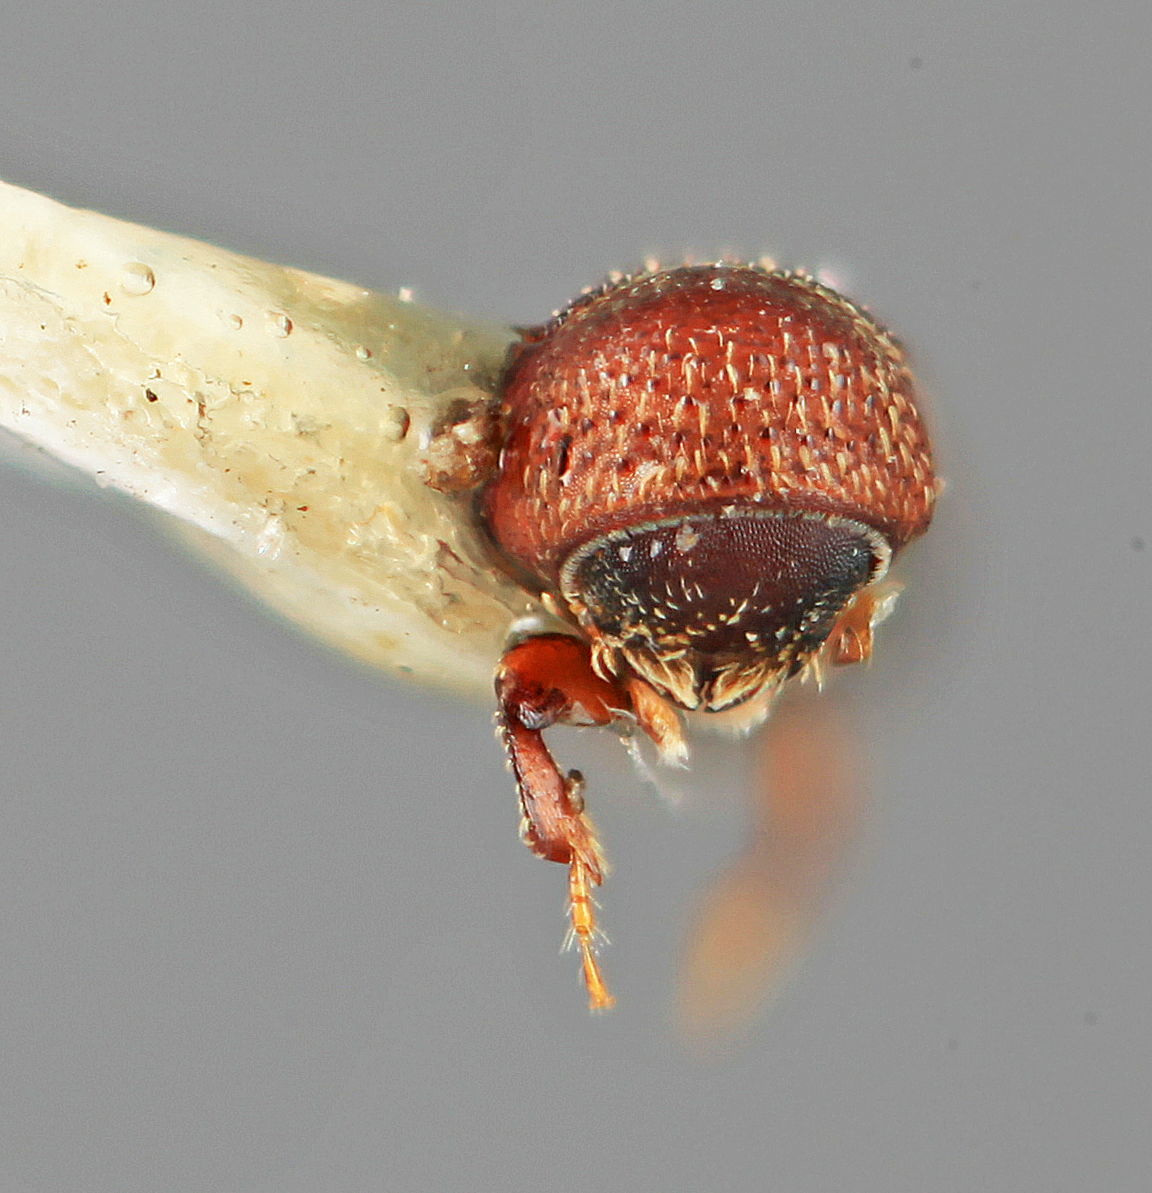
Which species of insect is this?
Micracis scitula (also Micracisella scitula)
